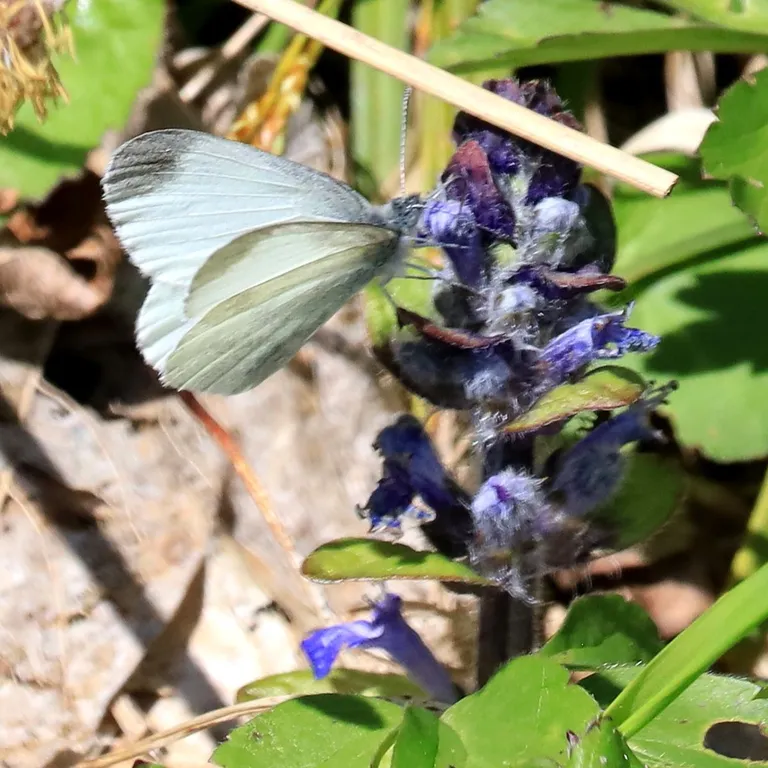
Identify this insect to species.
Leptidea sinapis/juvernica
